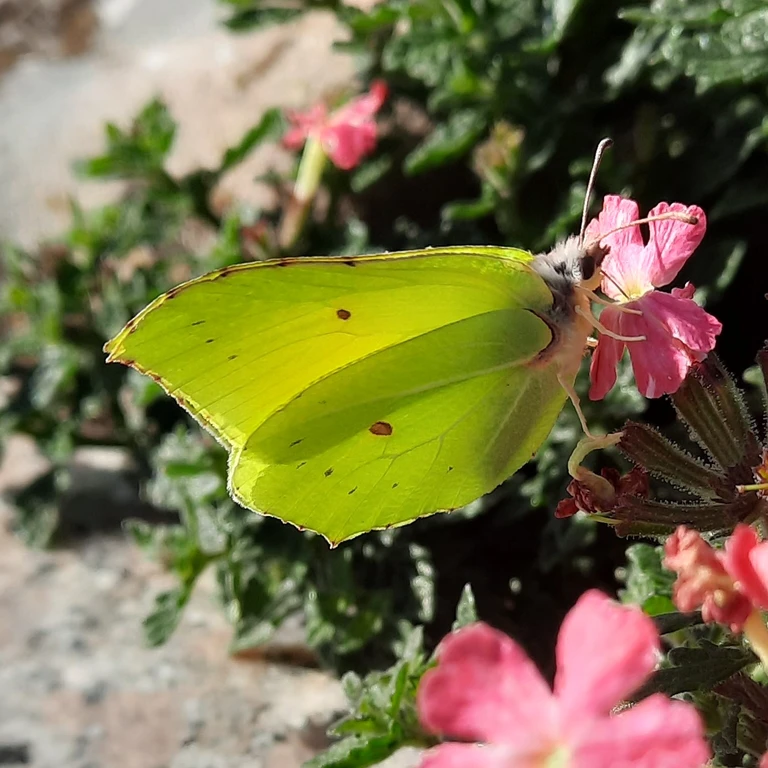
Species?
Gonepteryx rhamni
